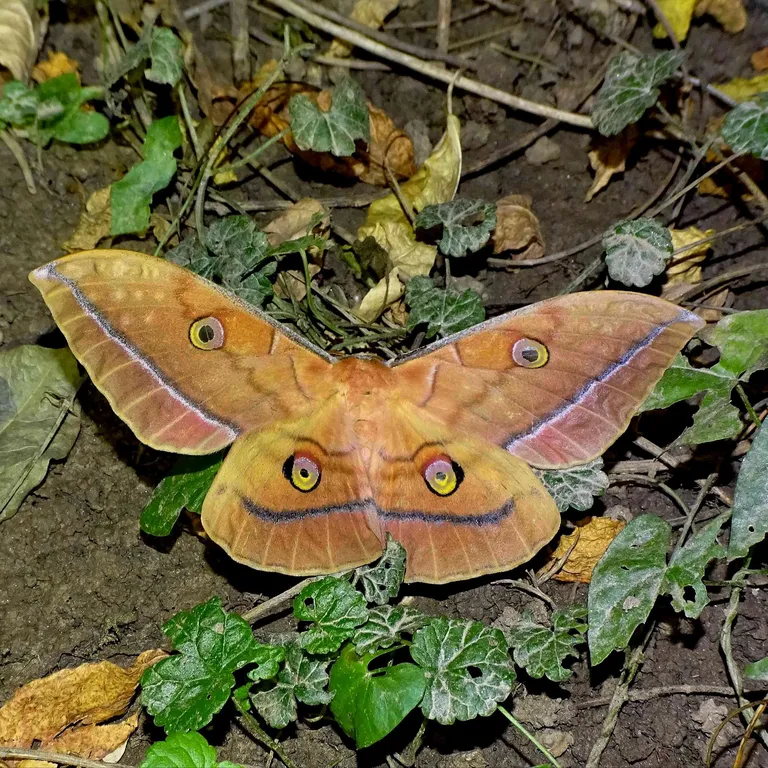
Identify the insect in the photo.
Antheraea yamamai
